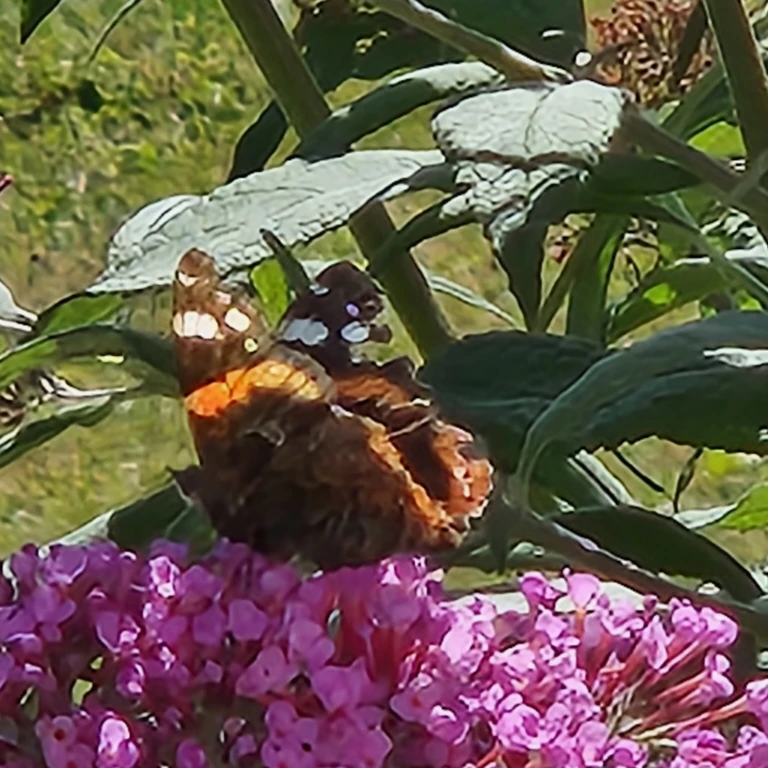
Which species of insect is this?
Vanessa atalanta
